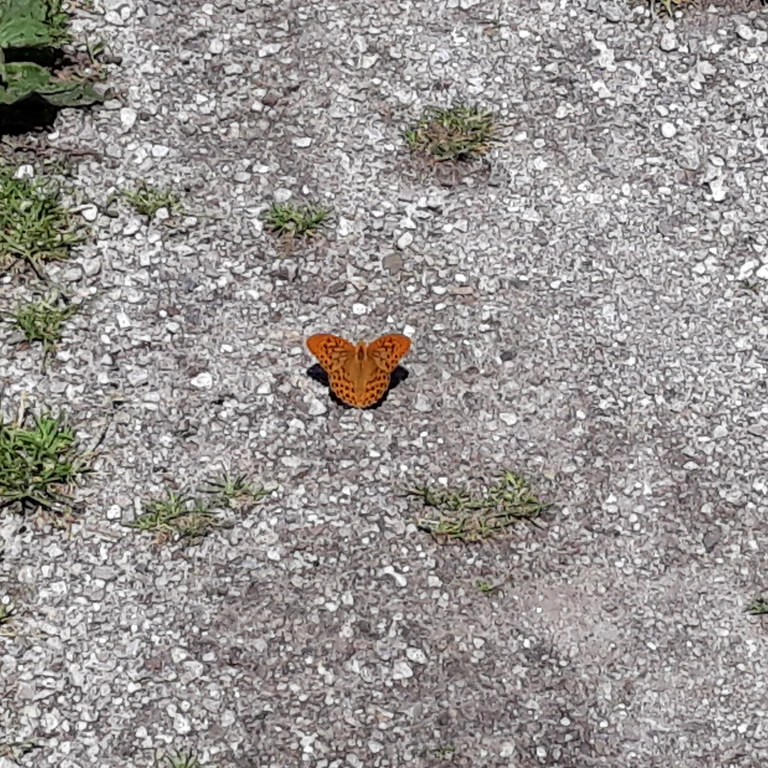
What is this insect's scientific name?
Argynnis paphia
